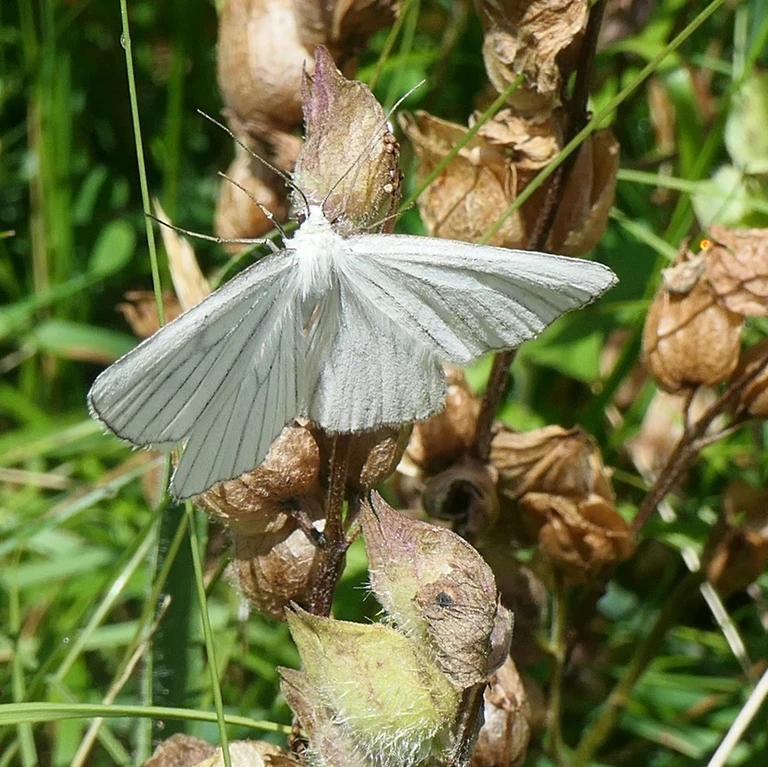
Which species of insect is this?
Siona lineata
